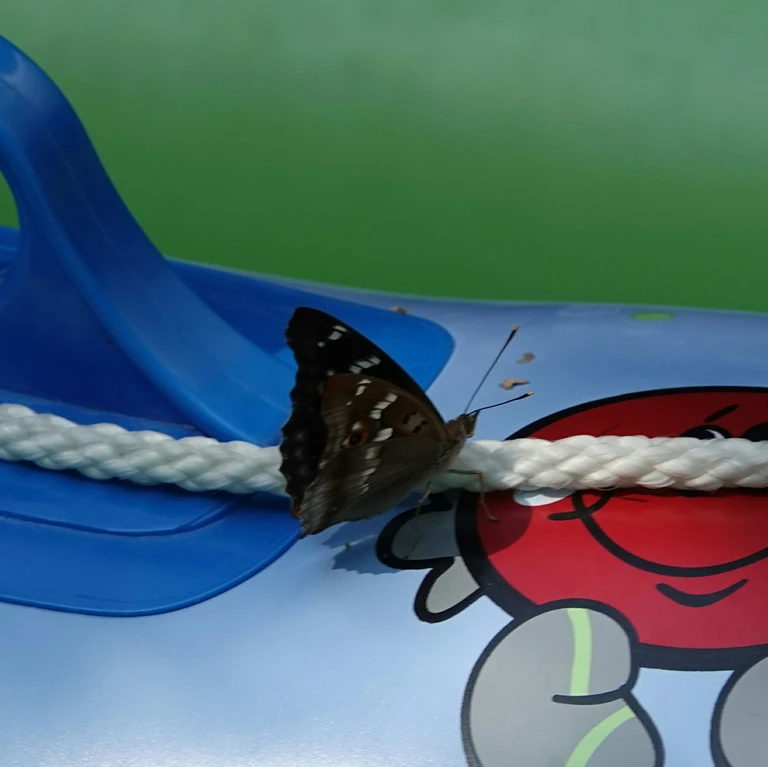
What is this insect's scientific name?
Apatura ilia
